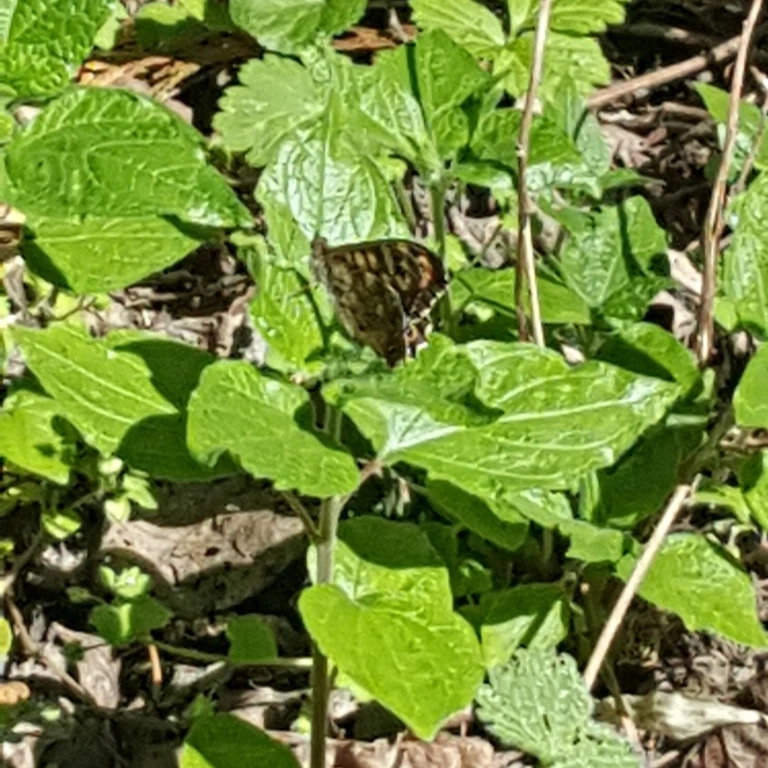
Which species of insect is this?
Pararge aegeria
